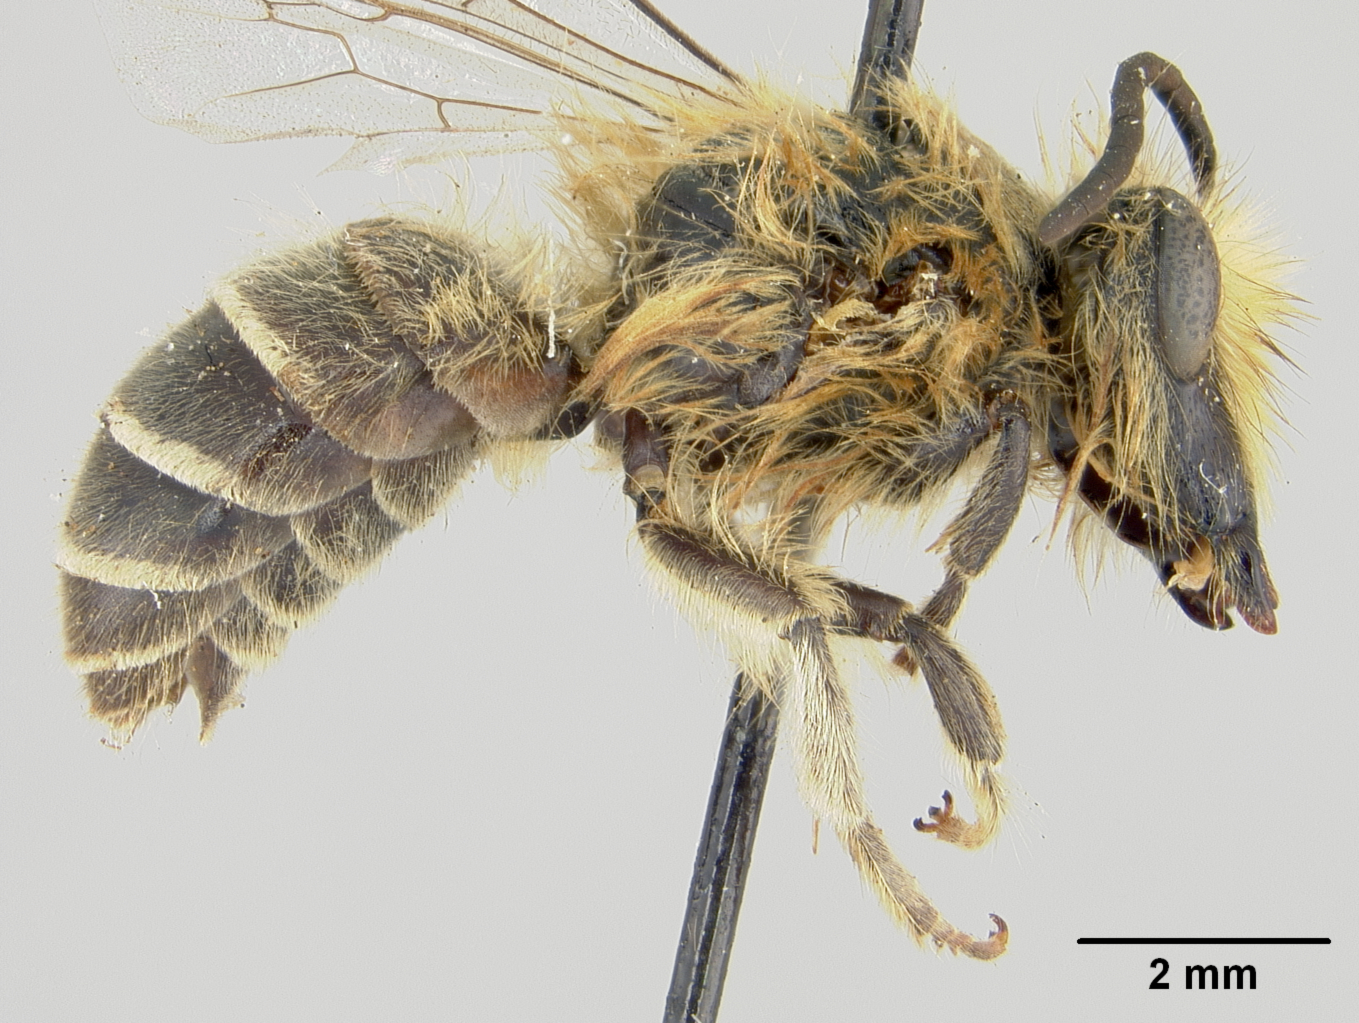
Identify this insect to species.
Diphaglossa spinolae
